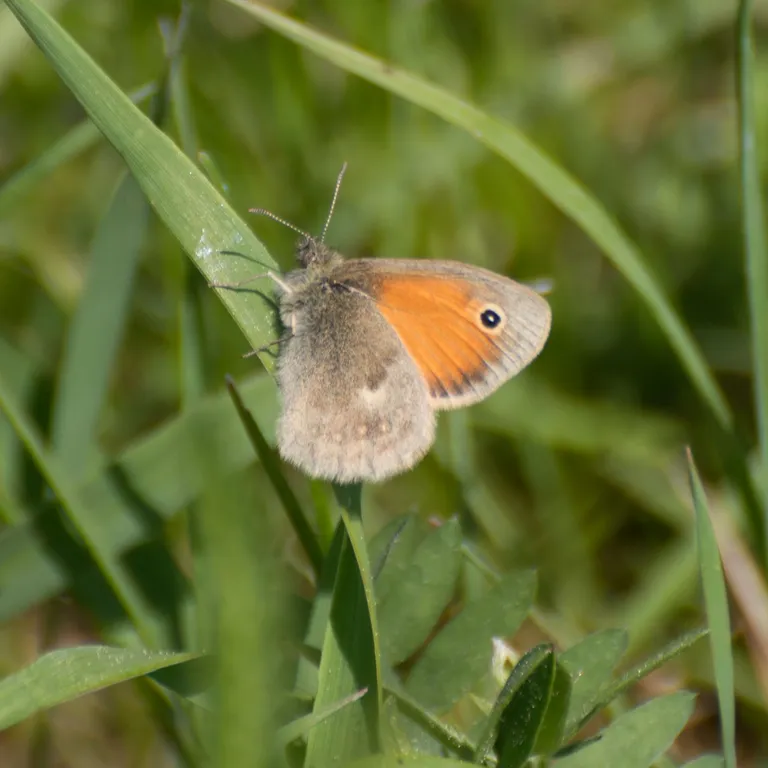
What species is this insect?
Coenonympha pamphilus
